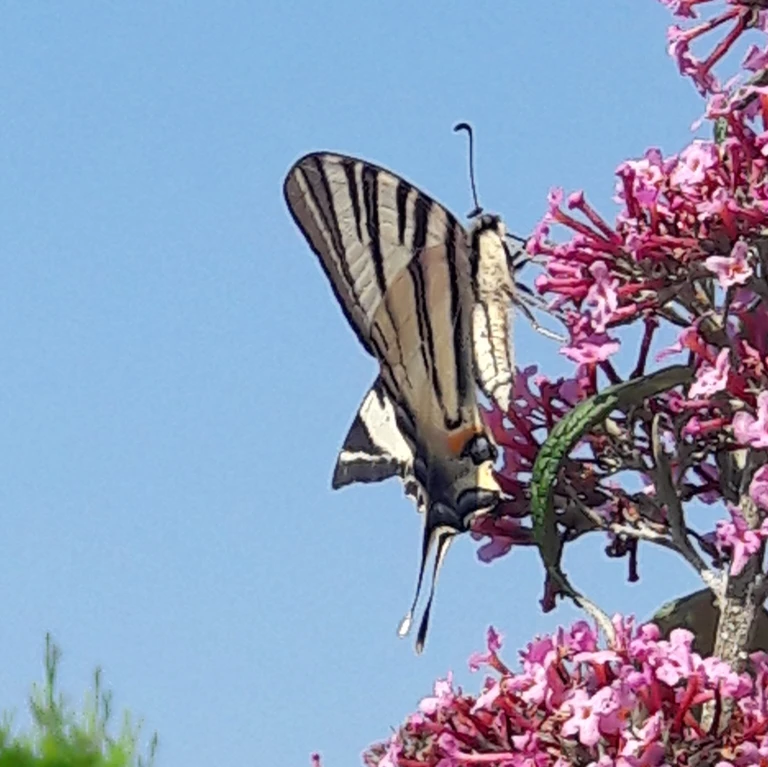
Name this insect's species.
Iphiclides podalirius
